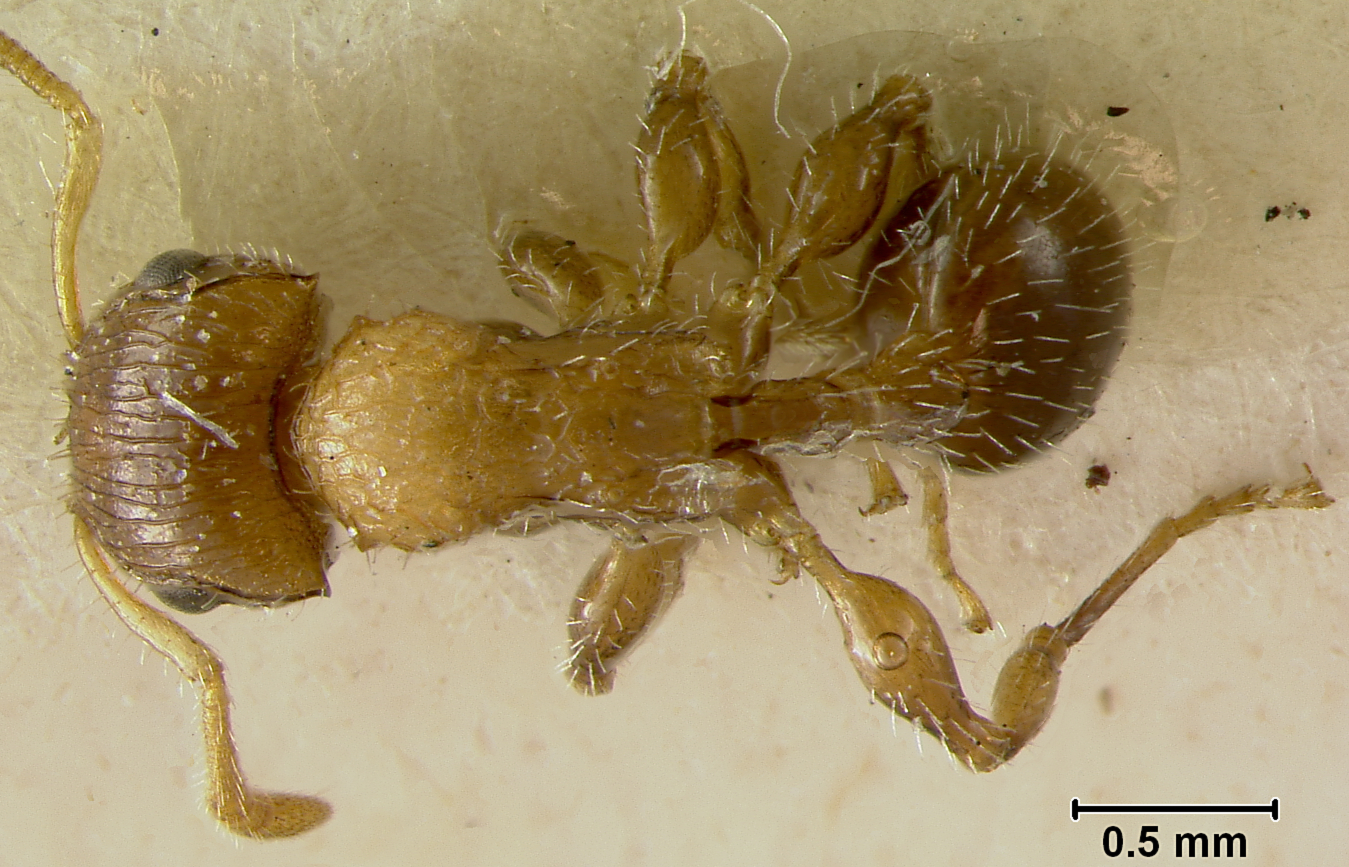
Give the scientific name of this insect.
Dilobocondyla cataulacoidea
